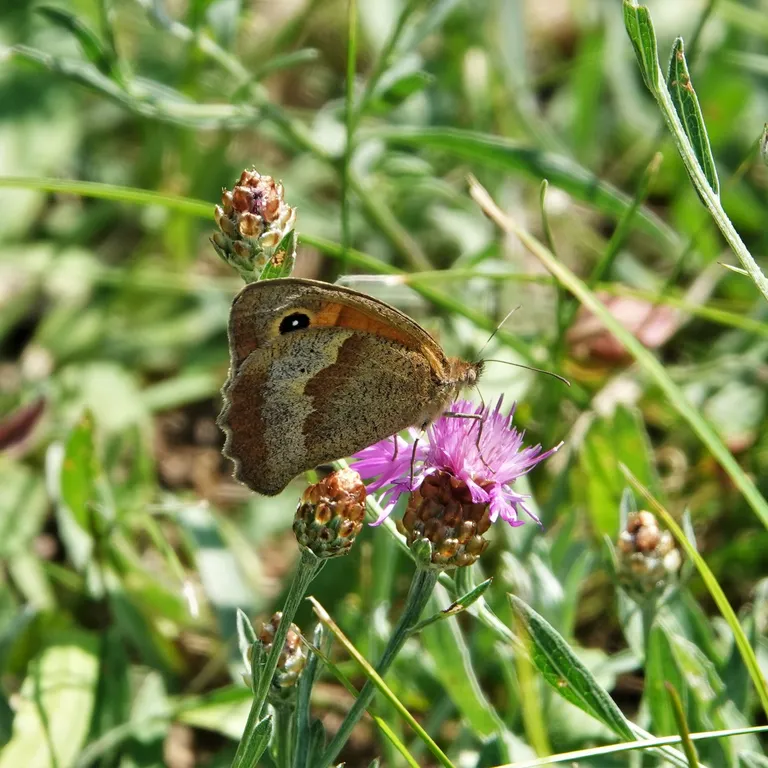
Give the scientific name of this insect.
Maniola jurtina
